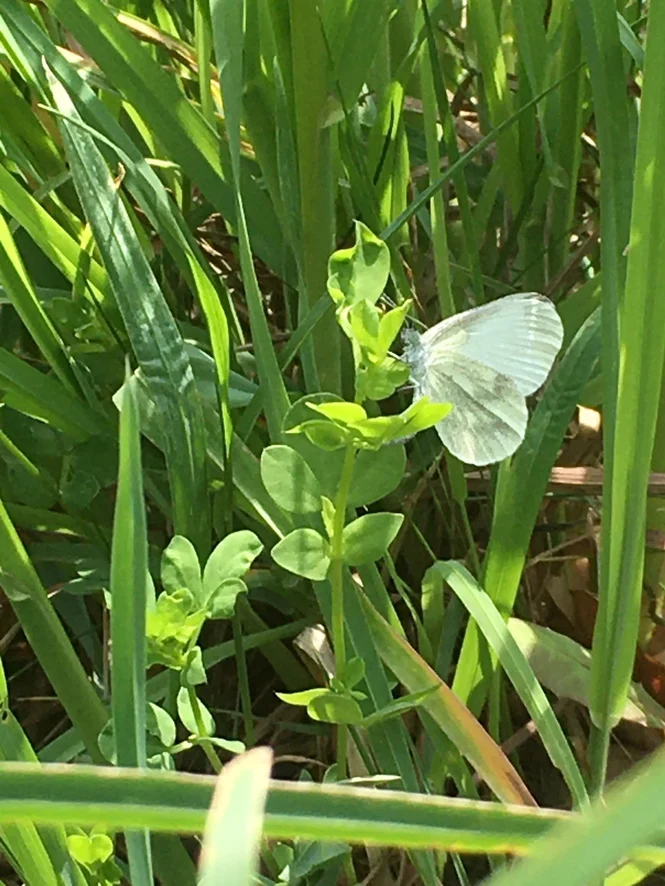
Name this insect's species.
Leptidea sinapis/juvernica
